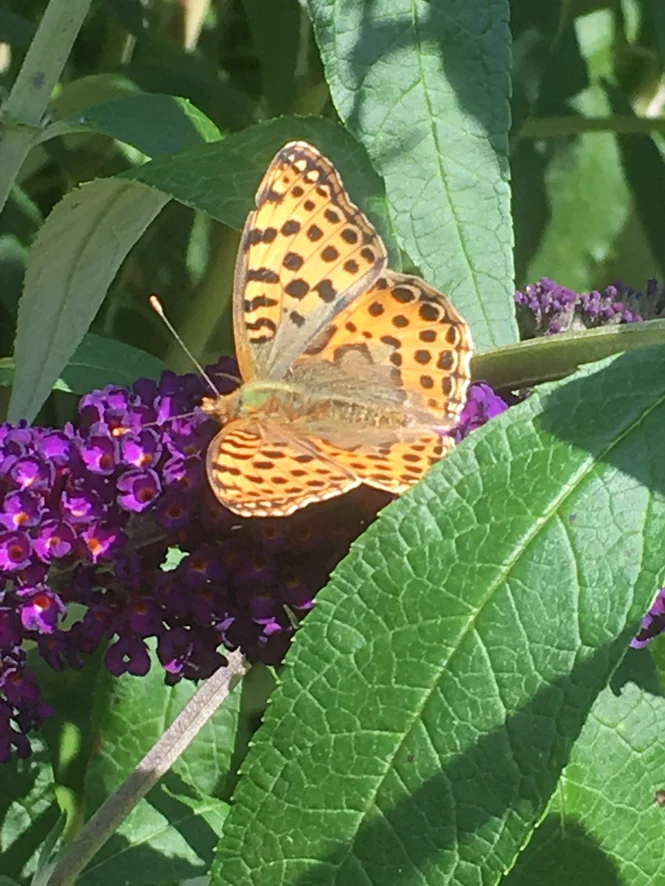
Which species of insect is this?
Issoria lathonia
